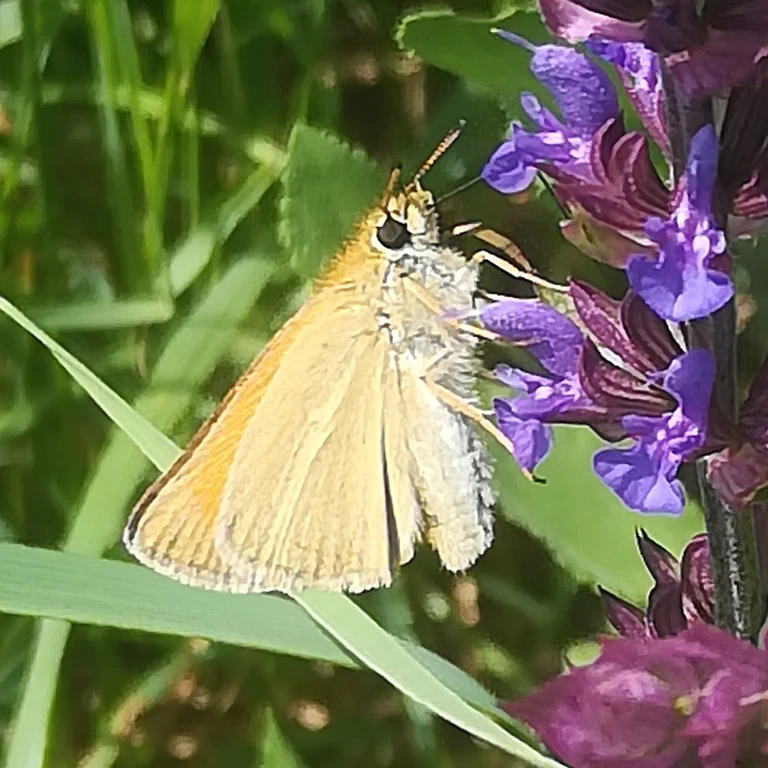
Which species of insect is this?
Thymelicus lineola
